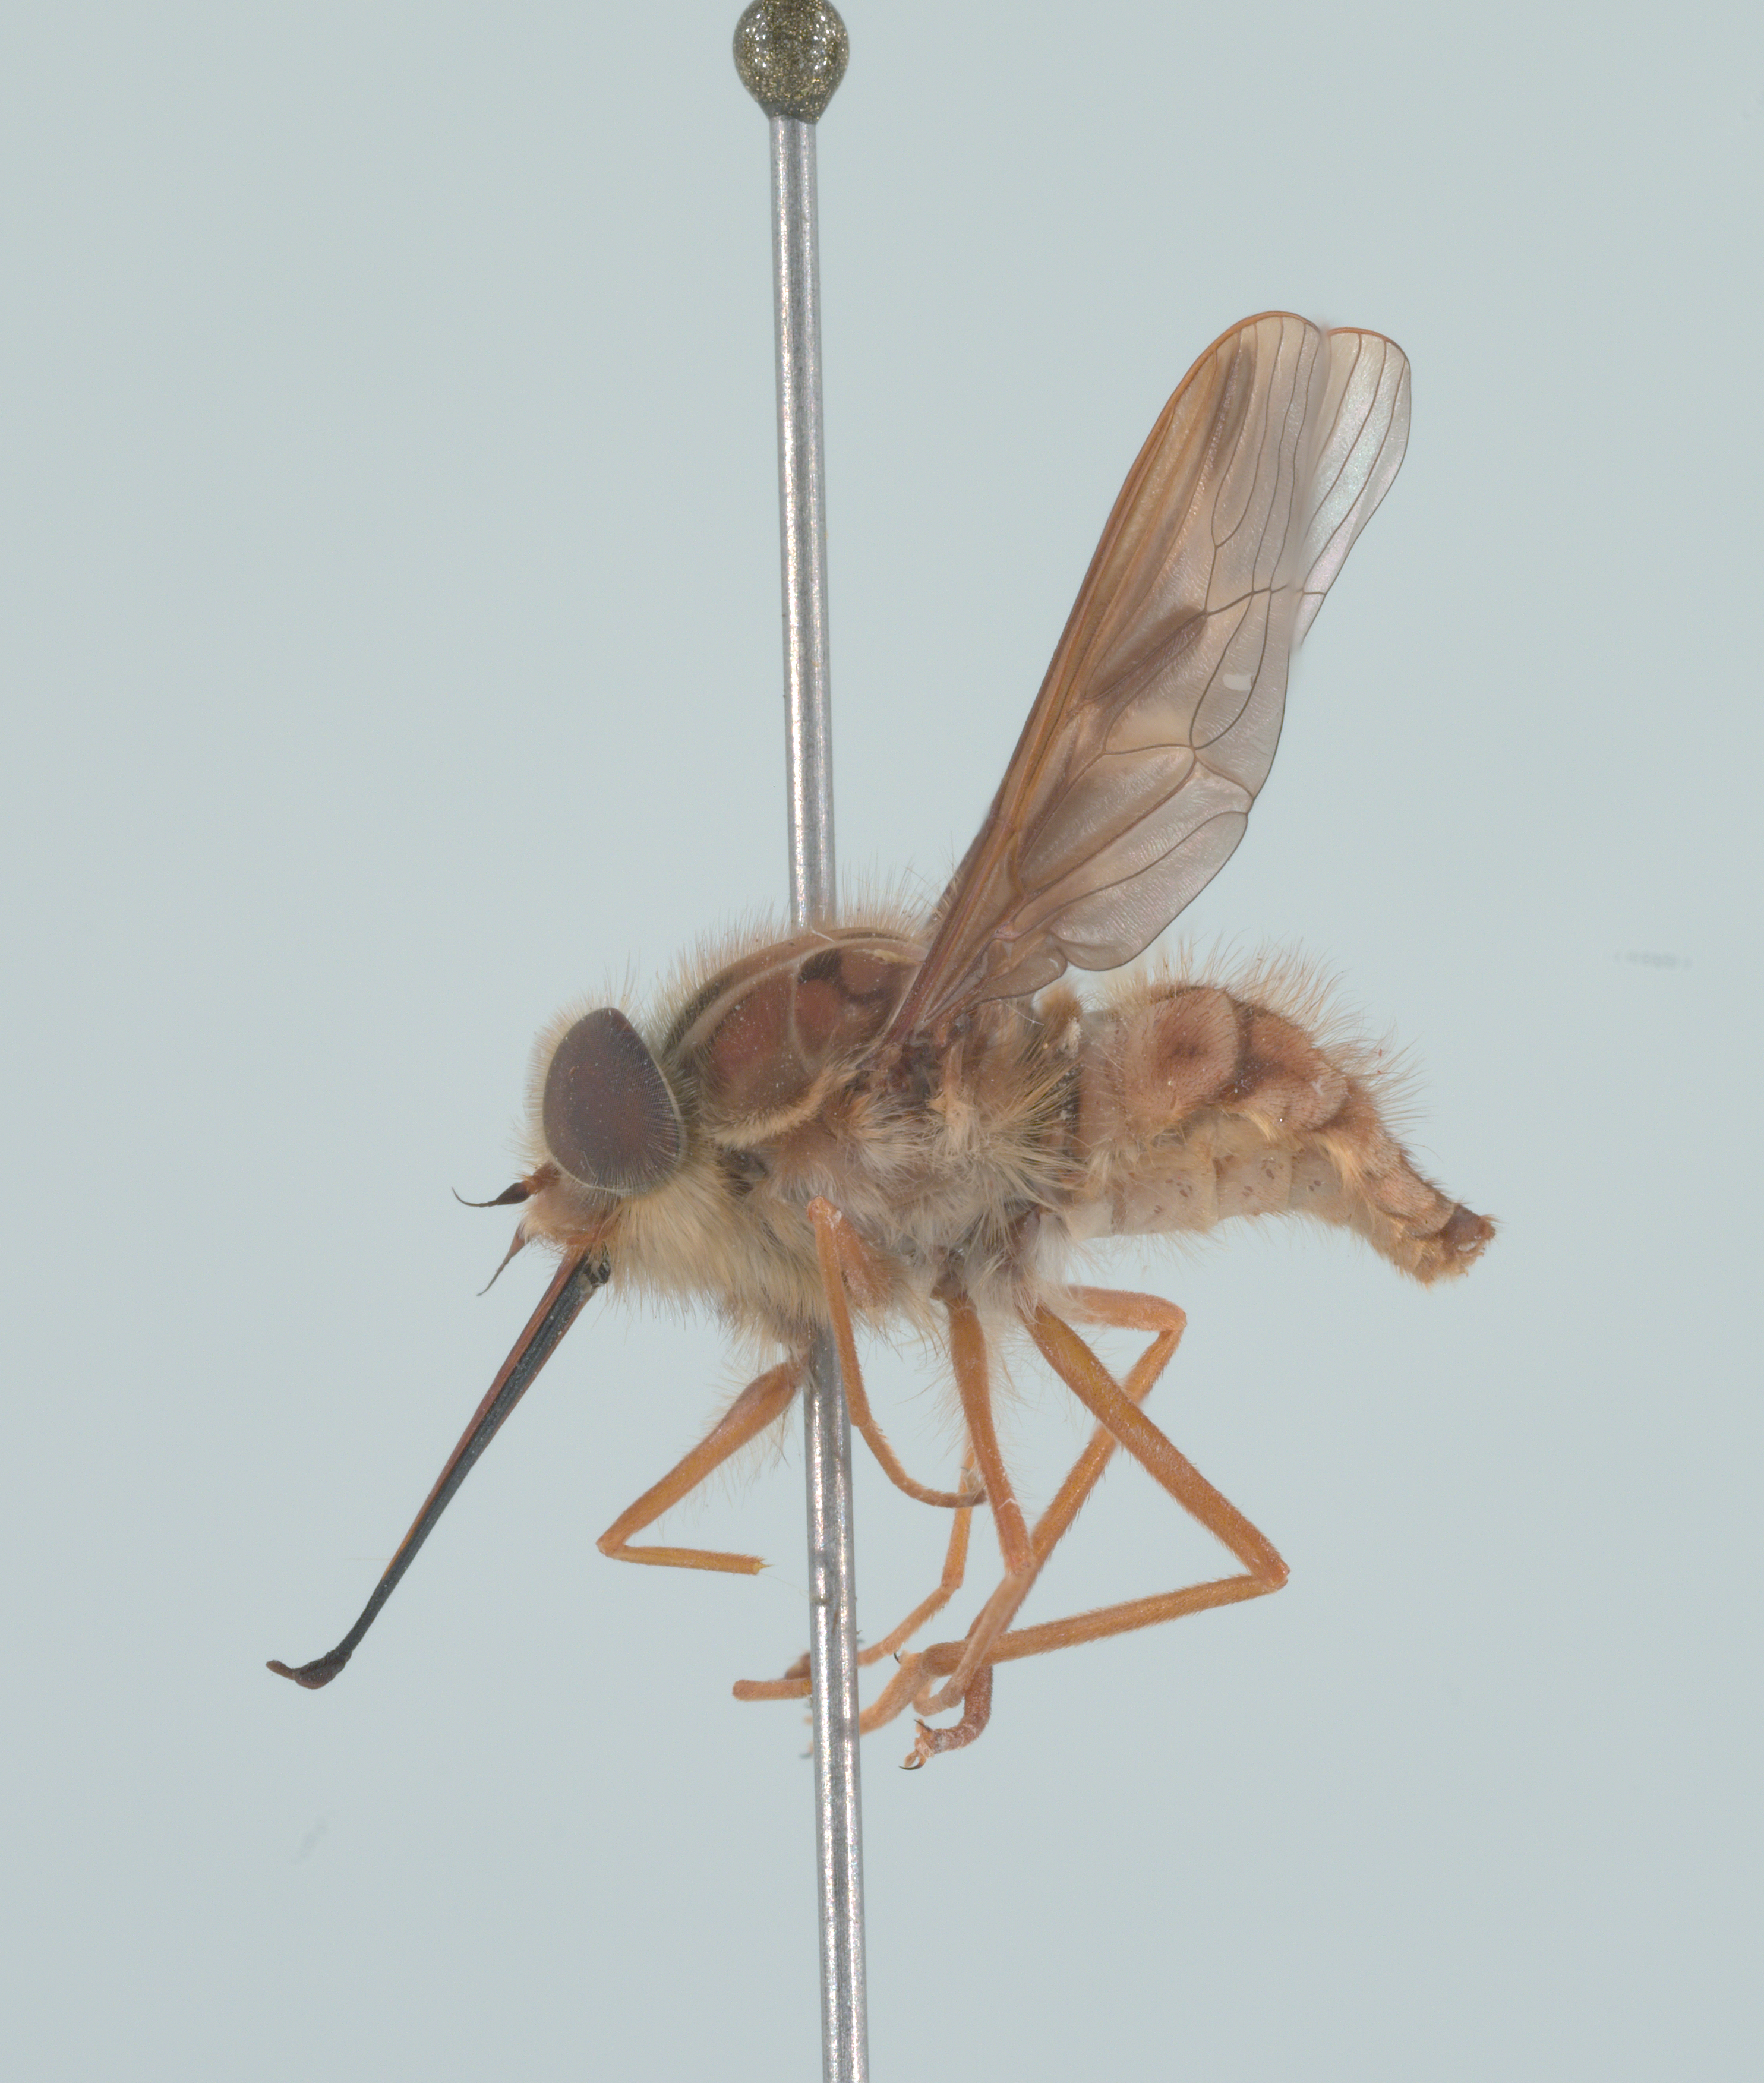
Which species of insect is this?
Hirmoneura nubipennis (also Trichophthalma nubipennis)
